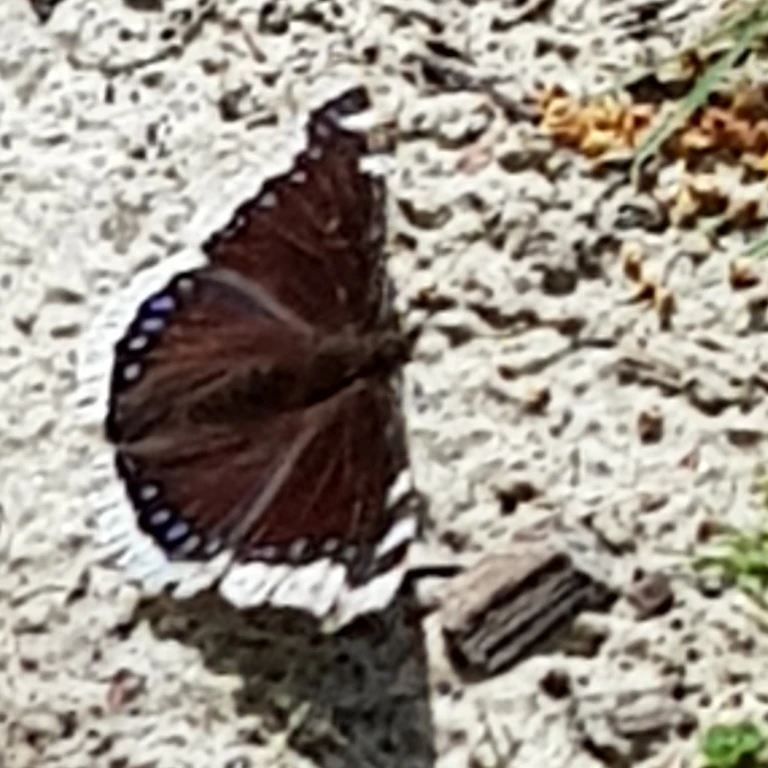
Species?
Nymphalis antiopa
